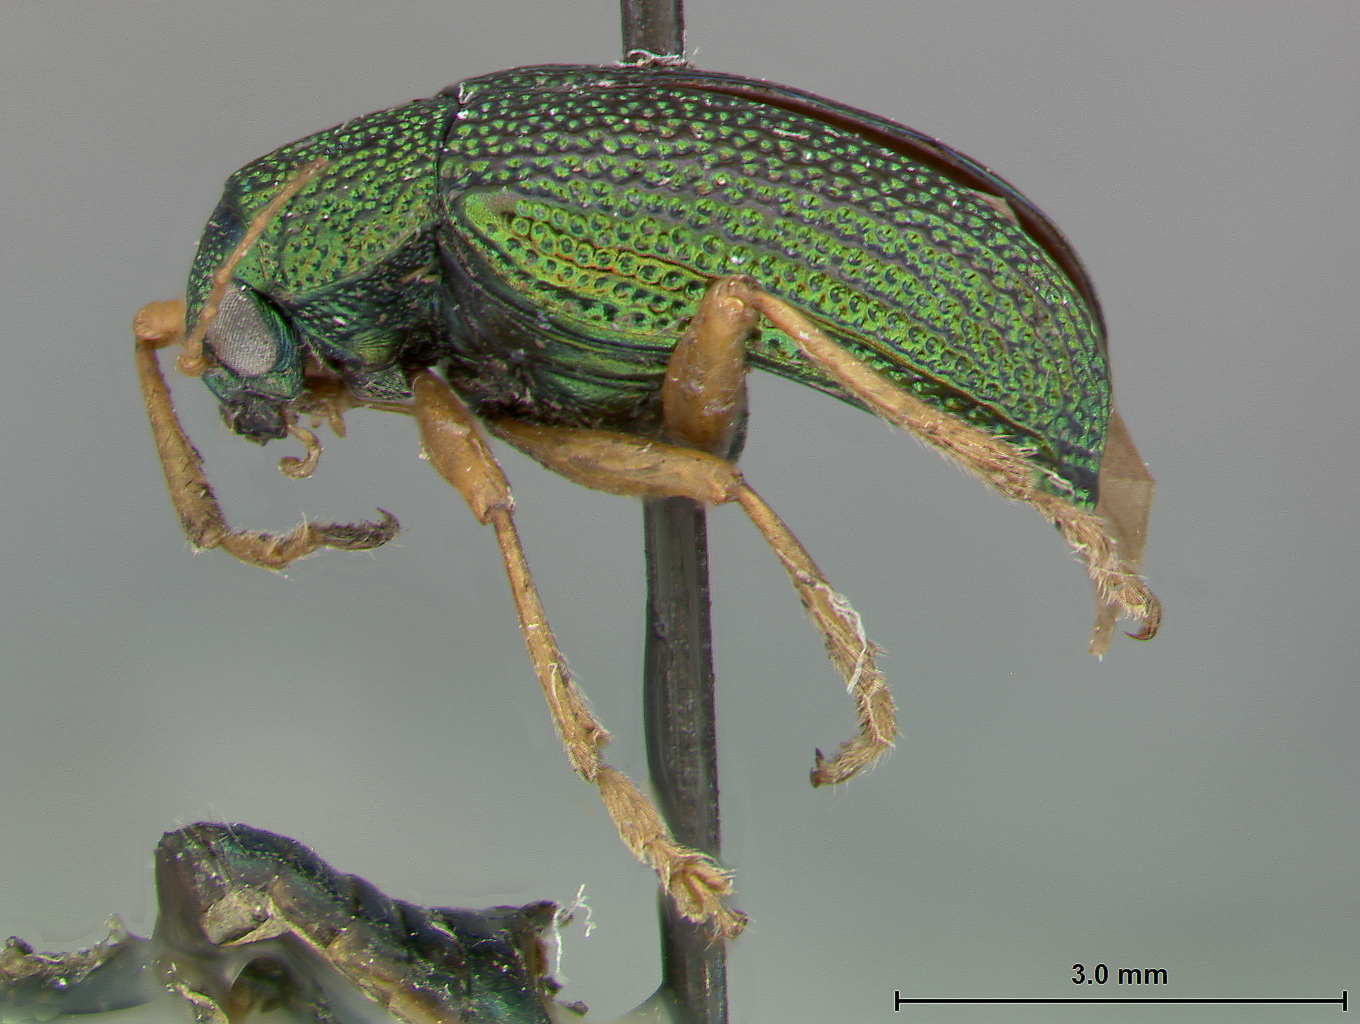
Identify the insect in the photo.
Colaspis chiapaensis
